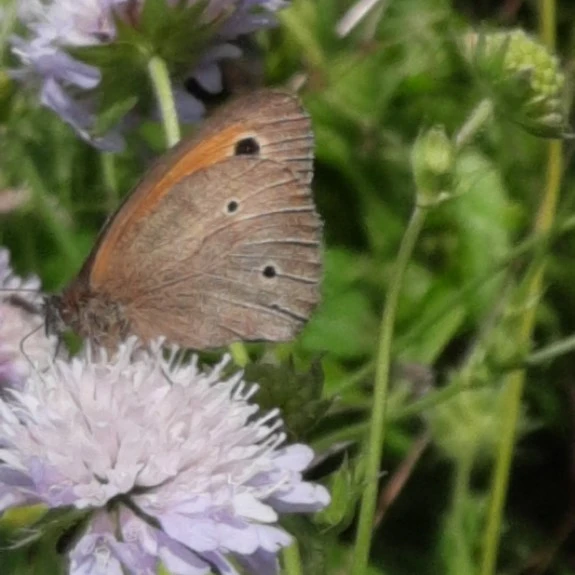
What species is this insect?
Maniola jurtina
